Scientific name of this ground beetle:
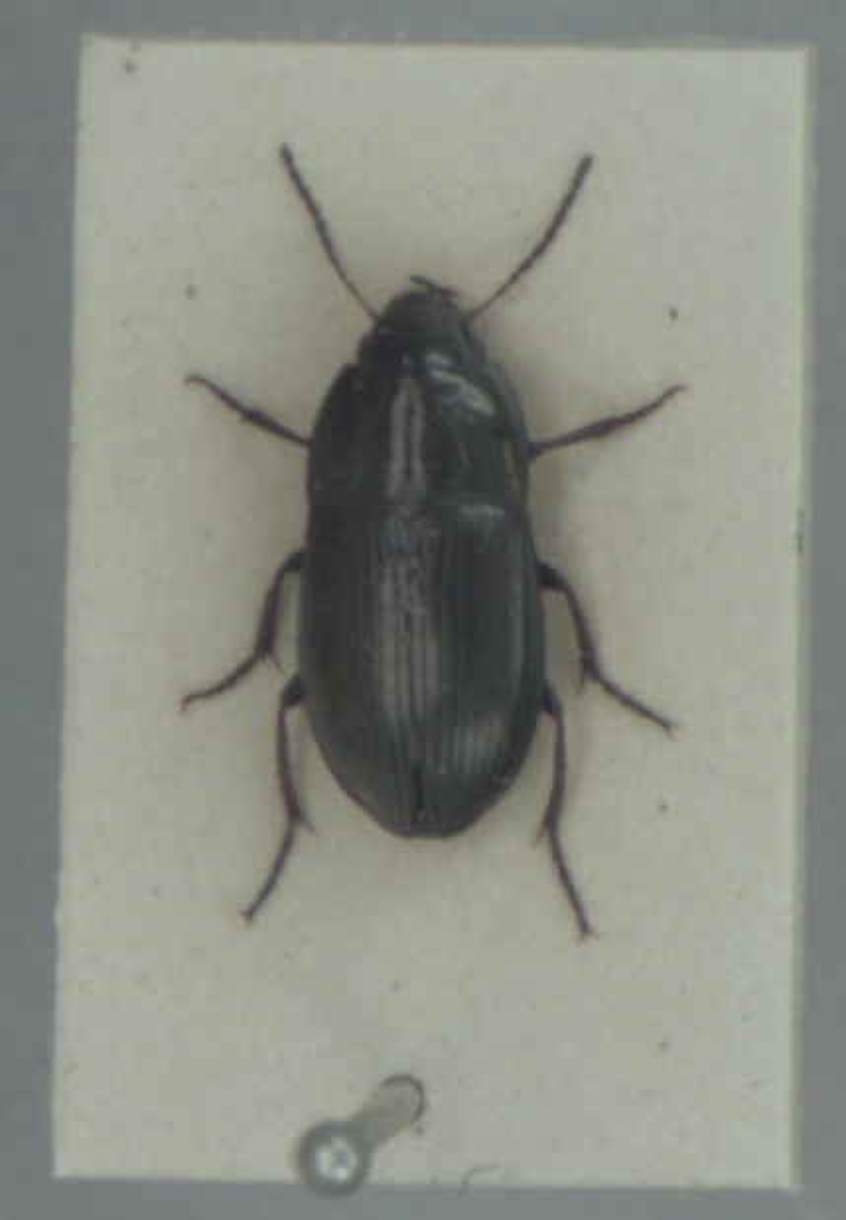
Amara convexior
